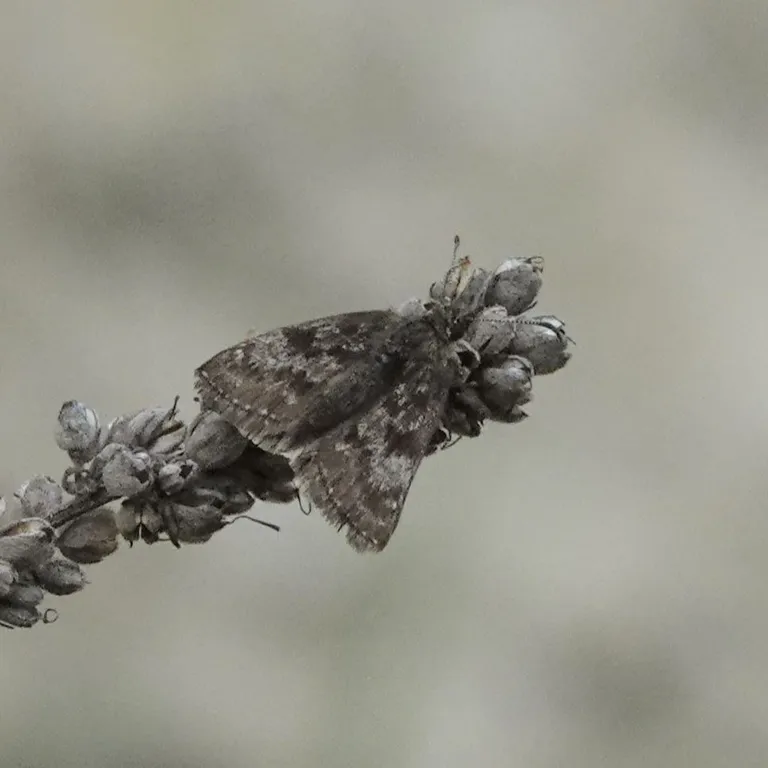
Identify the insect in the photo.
Erynnis tages
